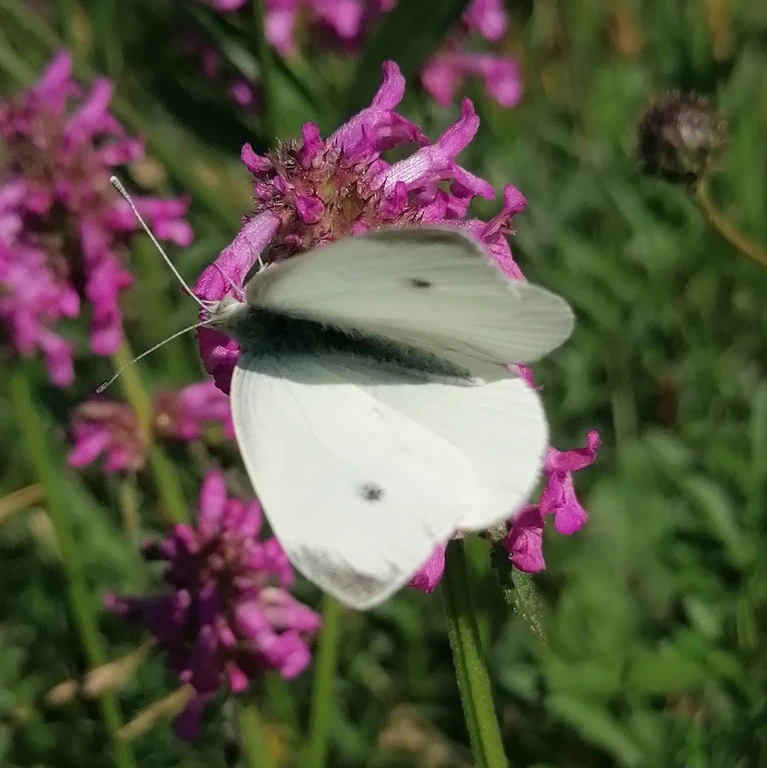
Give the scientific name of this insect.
Pieris rapae
